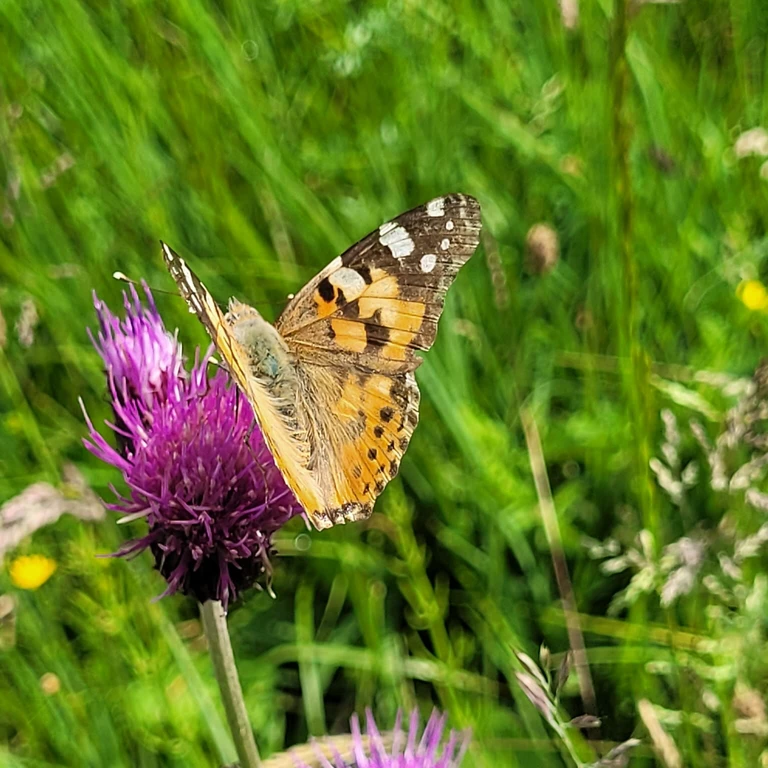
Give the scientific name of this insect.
Vanessa cardui
